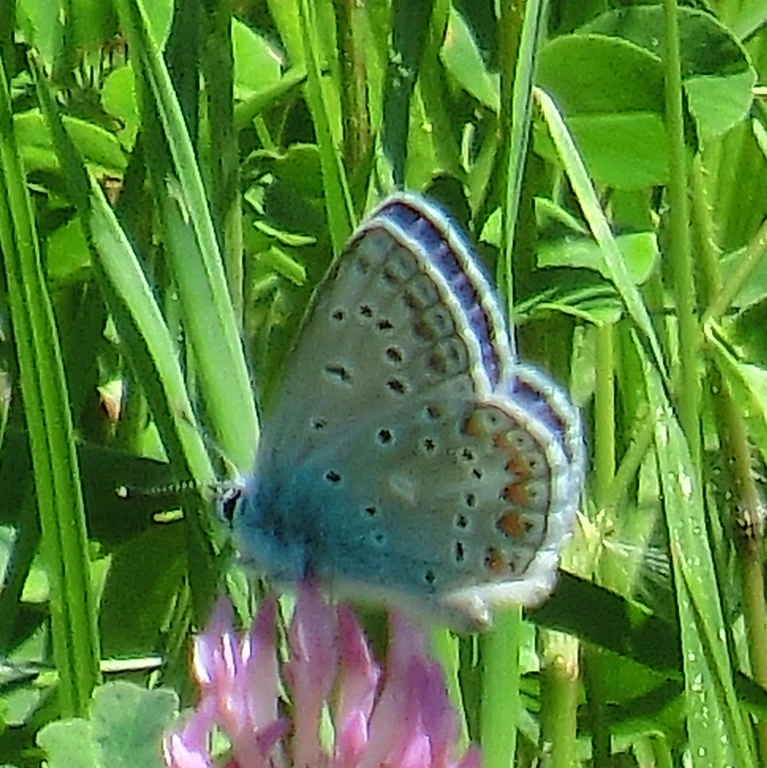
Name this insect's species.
Polyommatus icarus
